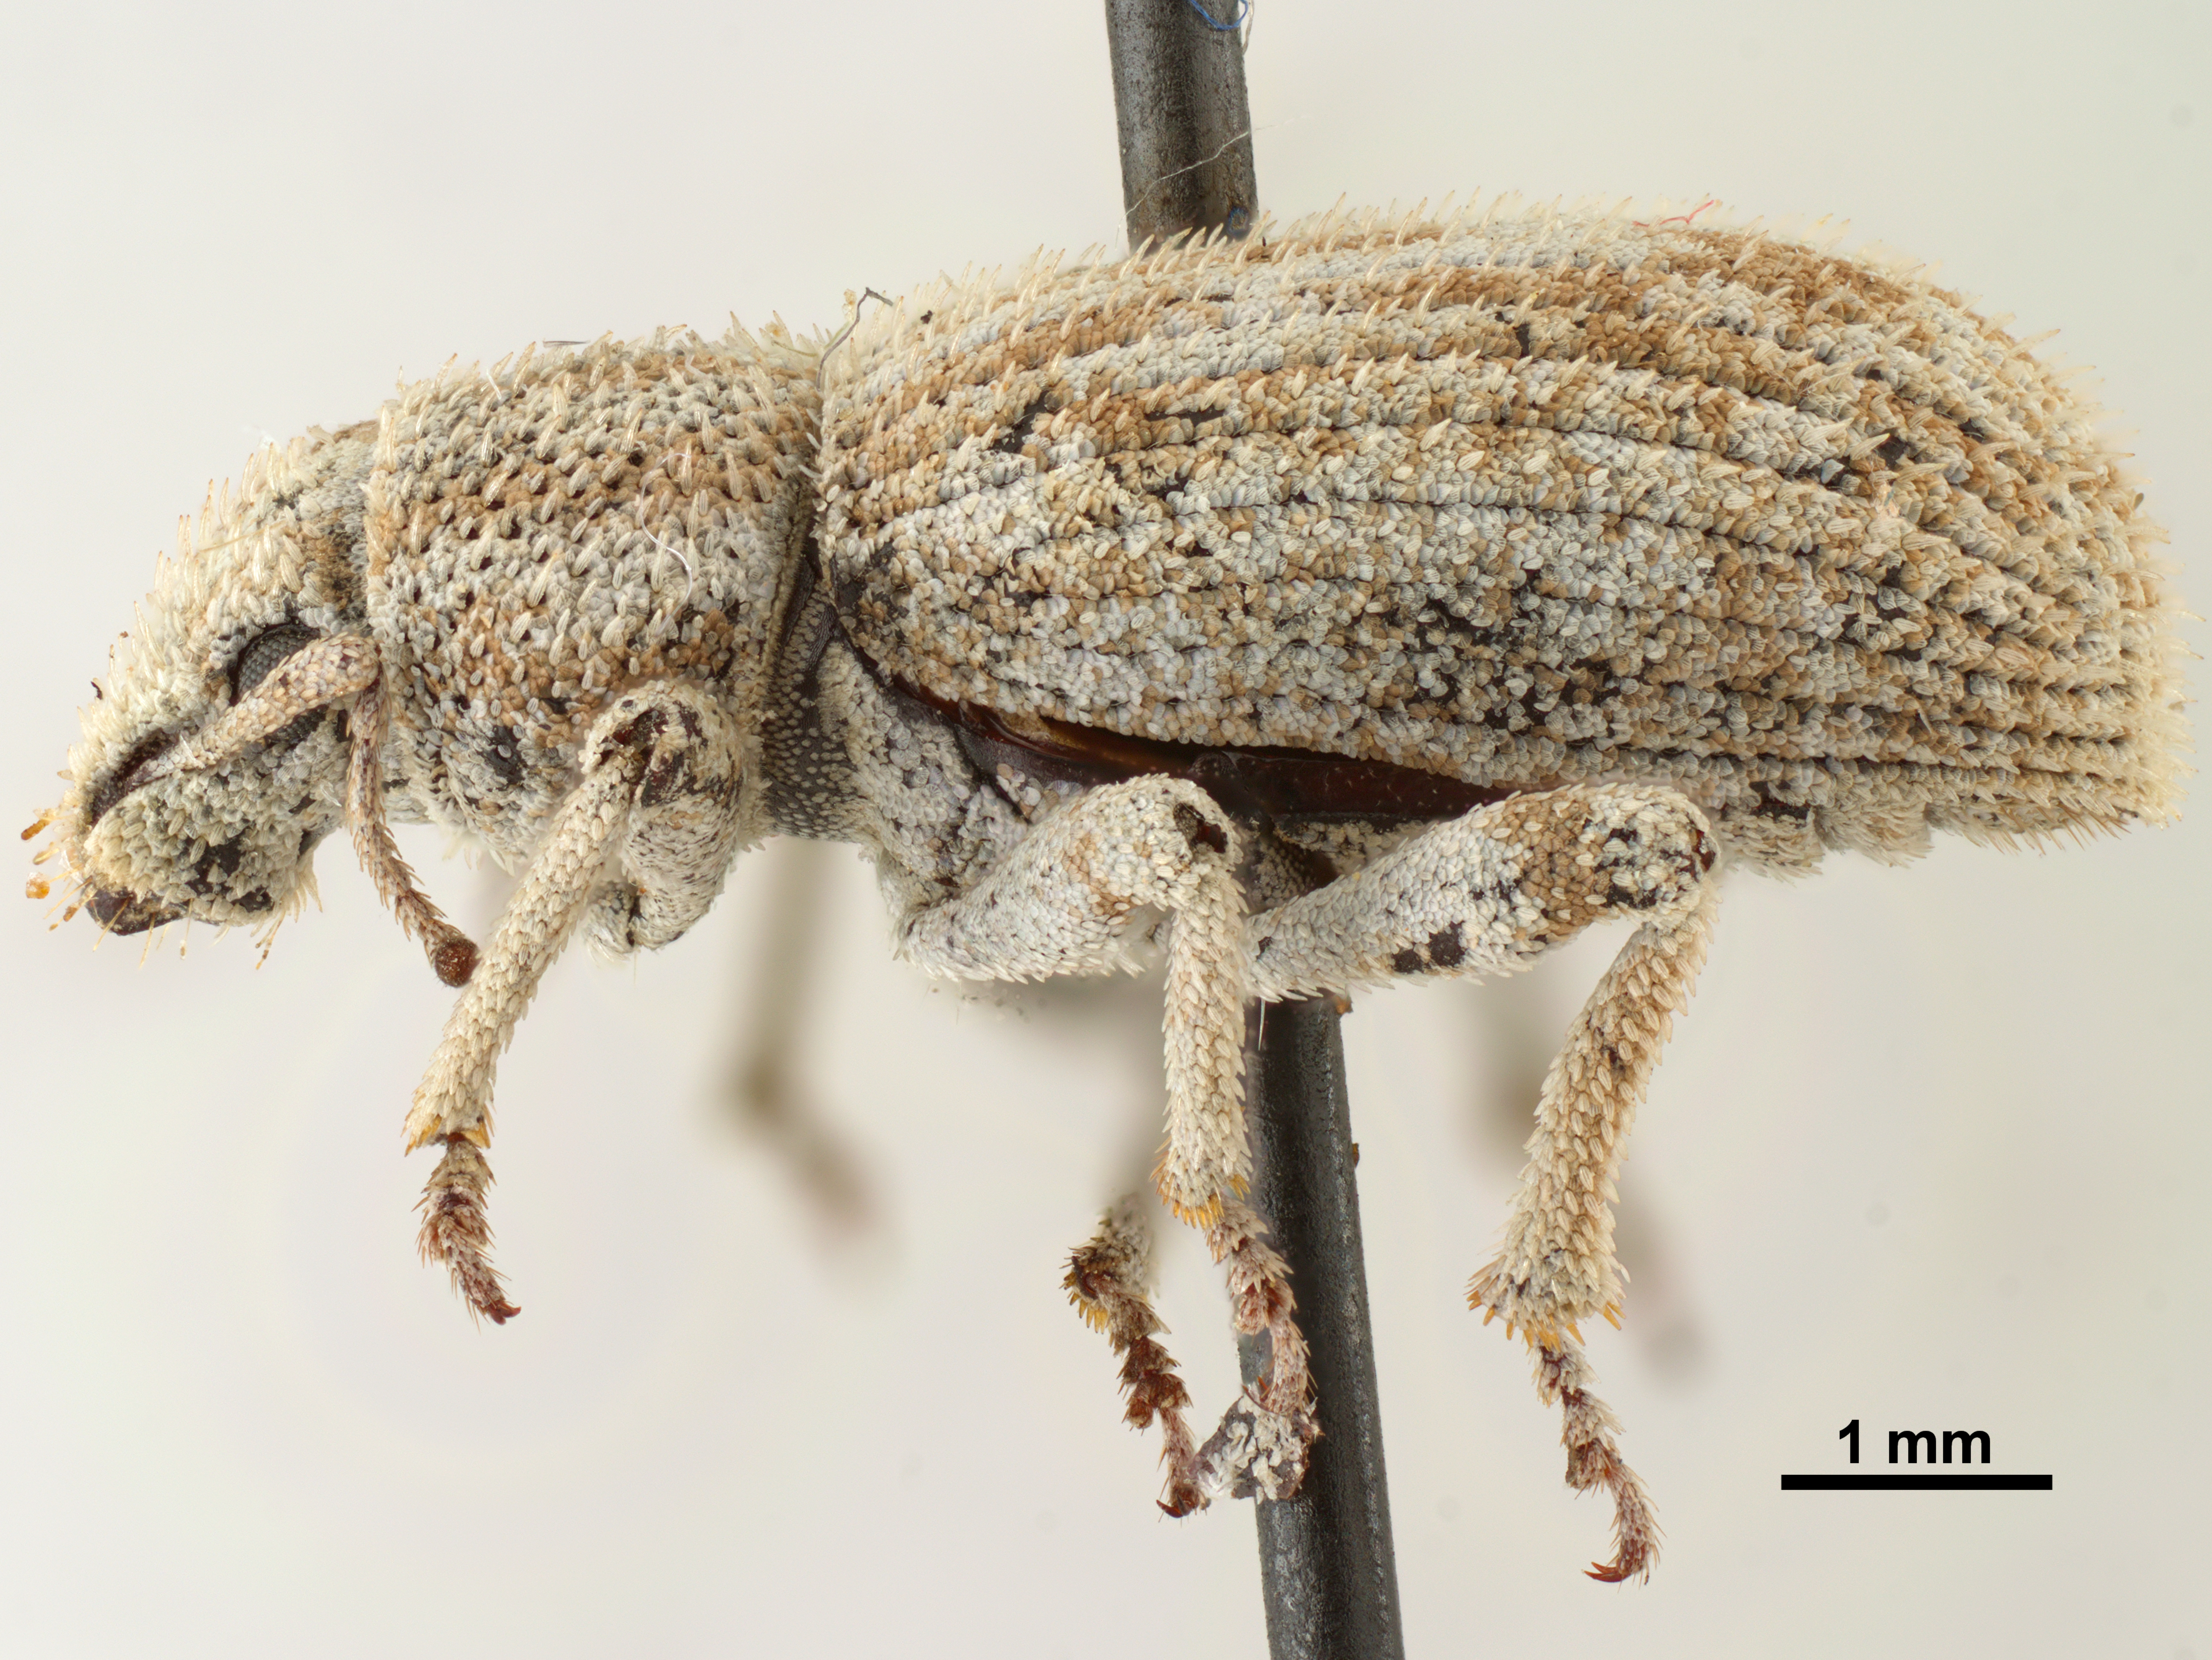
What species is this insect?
Eucyllus vagans
